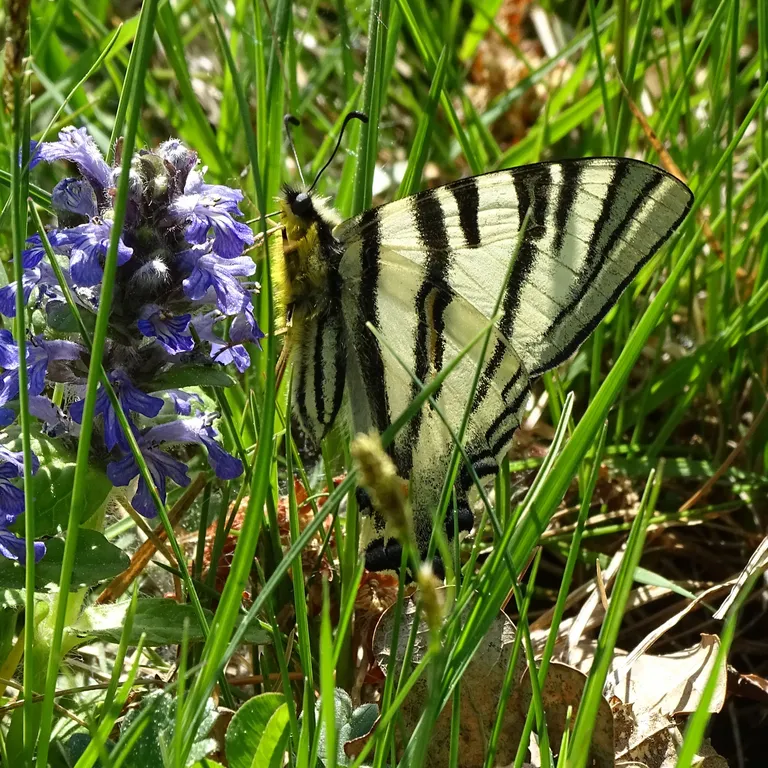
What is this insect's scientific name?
Iphiclides podalirius
